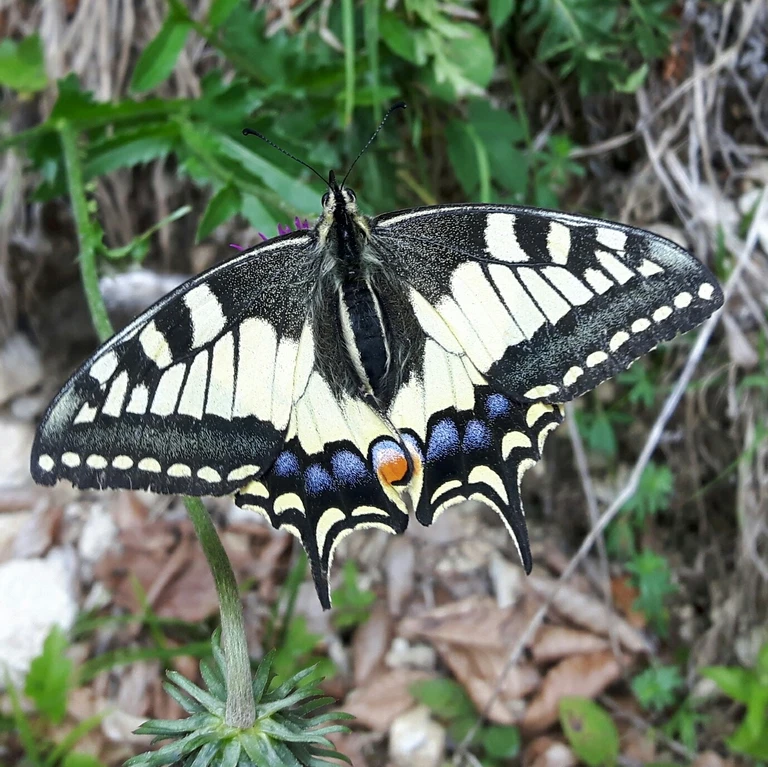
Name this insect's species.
Papilio machaon
